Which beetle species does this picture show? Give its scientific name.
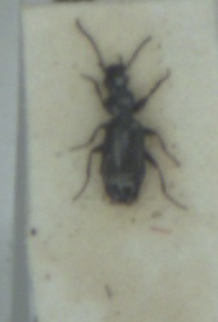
Microlestes maurus
